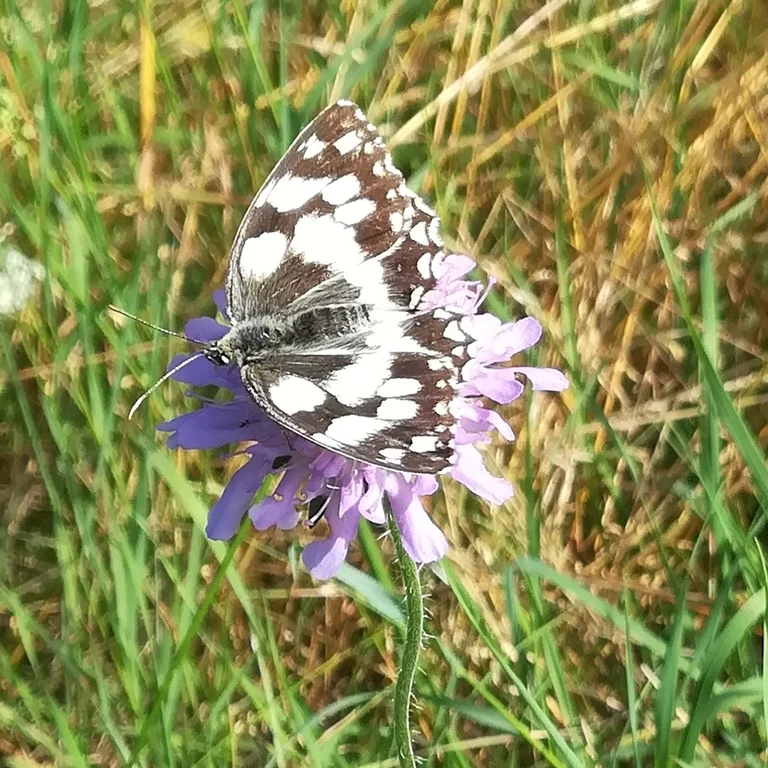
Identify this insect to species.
Melanargia galathea
